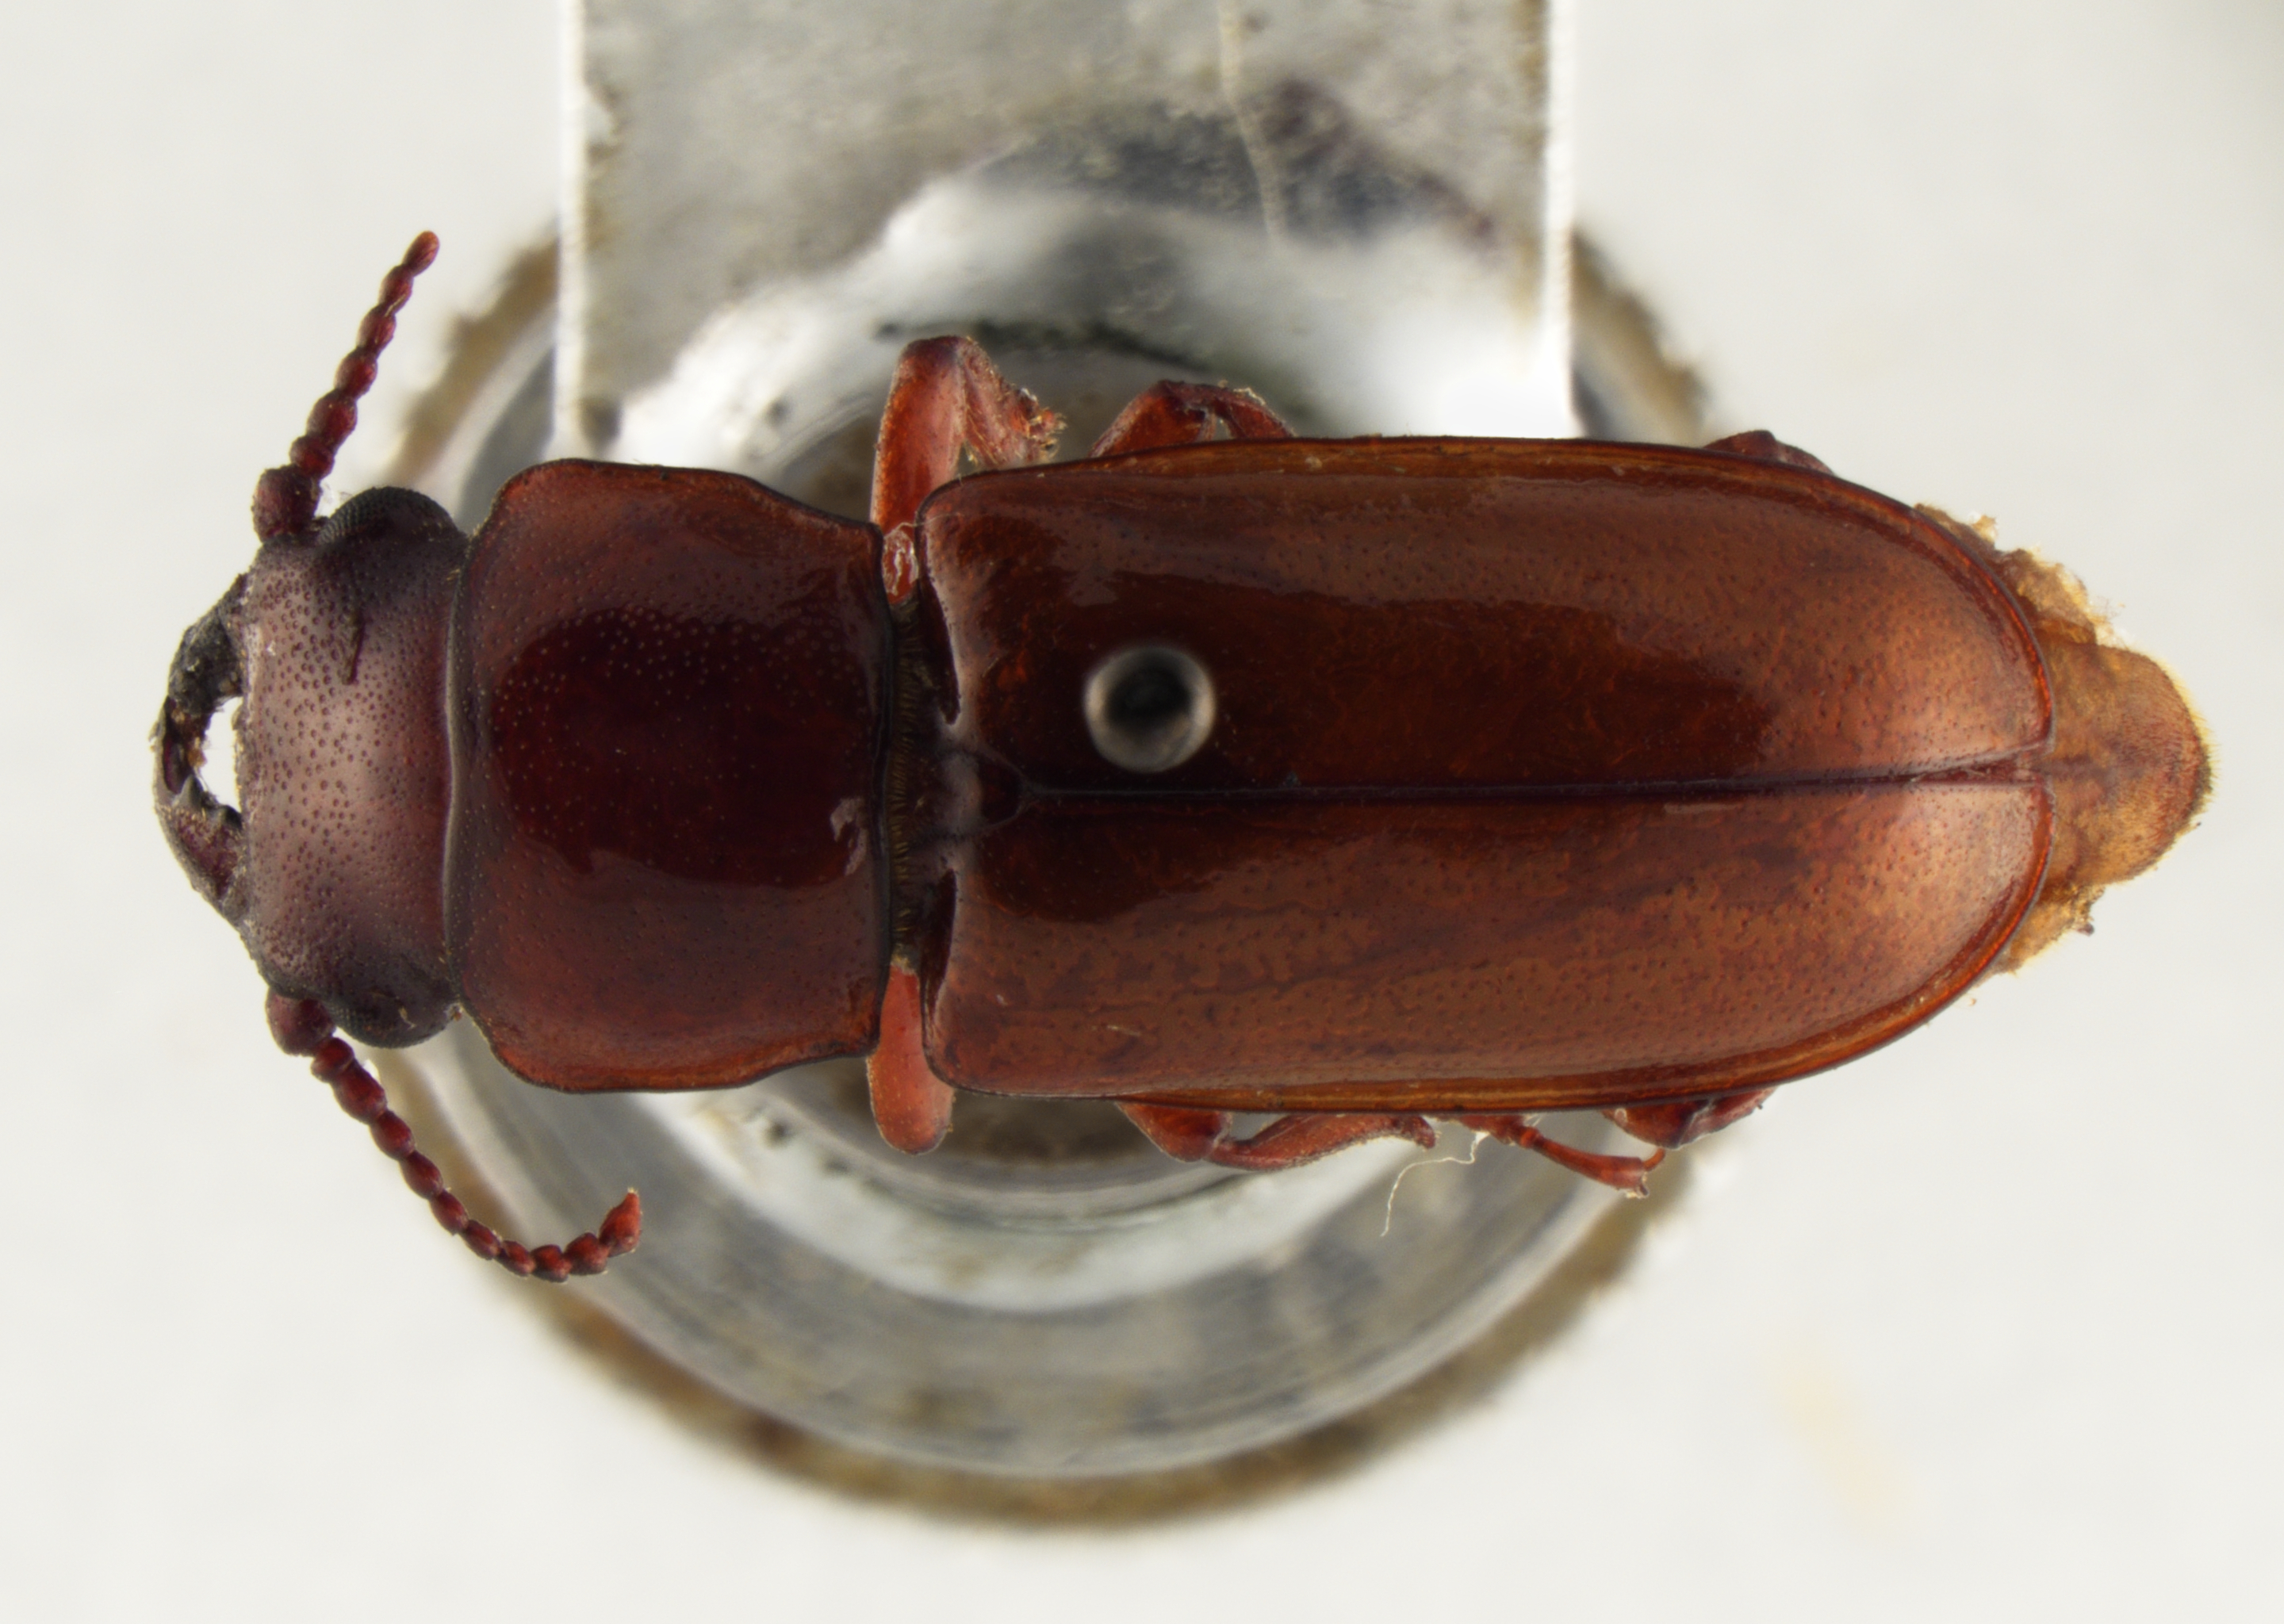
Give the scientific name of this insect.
Parandra punctillata (also Neandra marginicollis)
